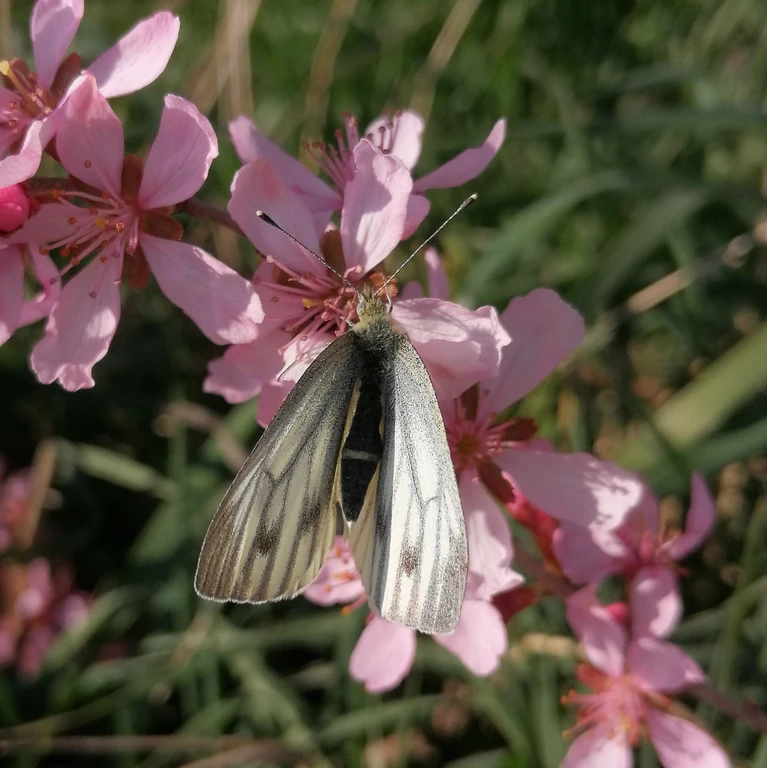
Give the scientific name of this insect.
Pieris napi
